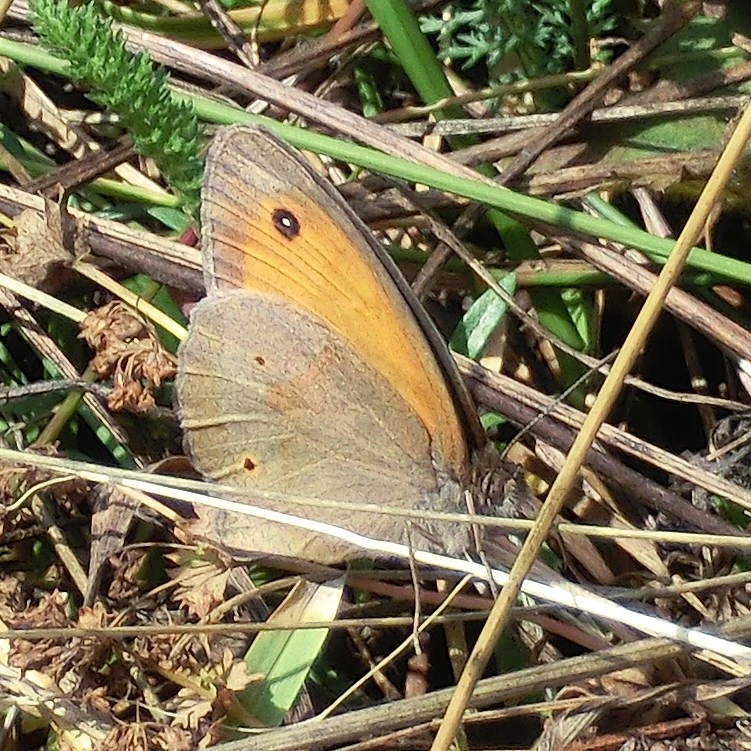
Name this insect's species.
Maniola jurtina
